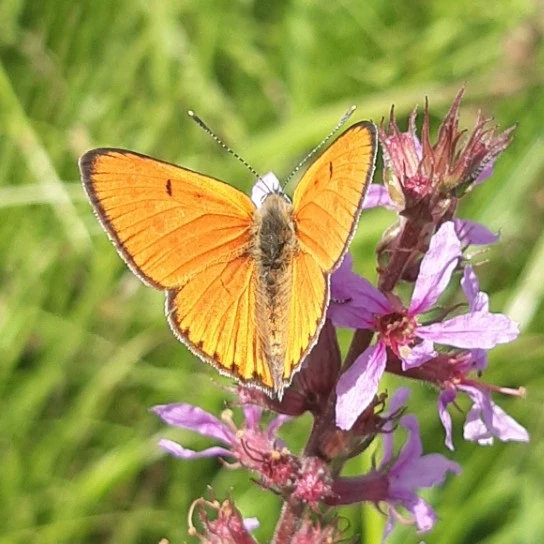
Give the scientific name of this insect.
Lycaena dispar
